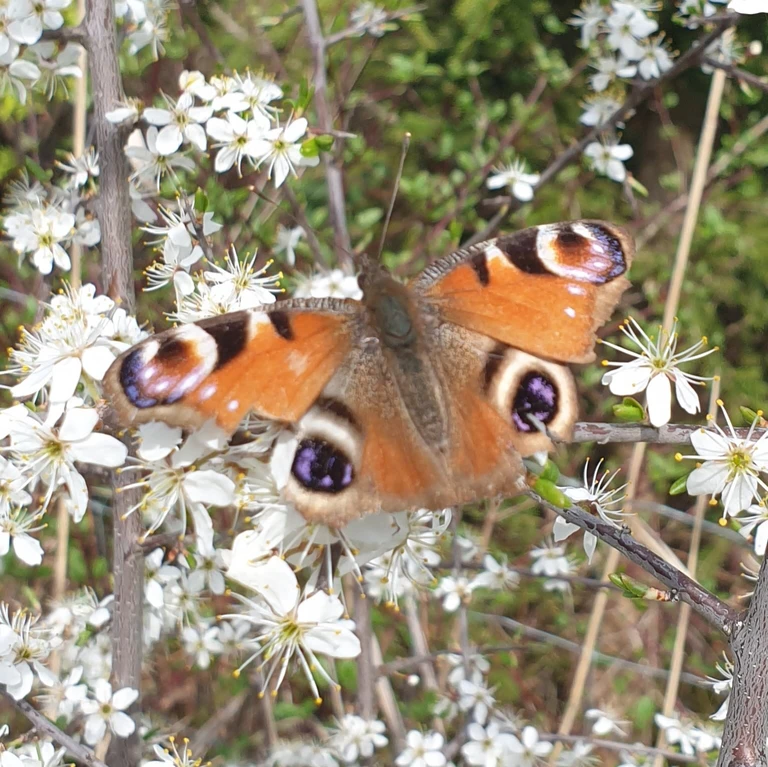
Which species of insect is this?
Aglais io
